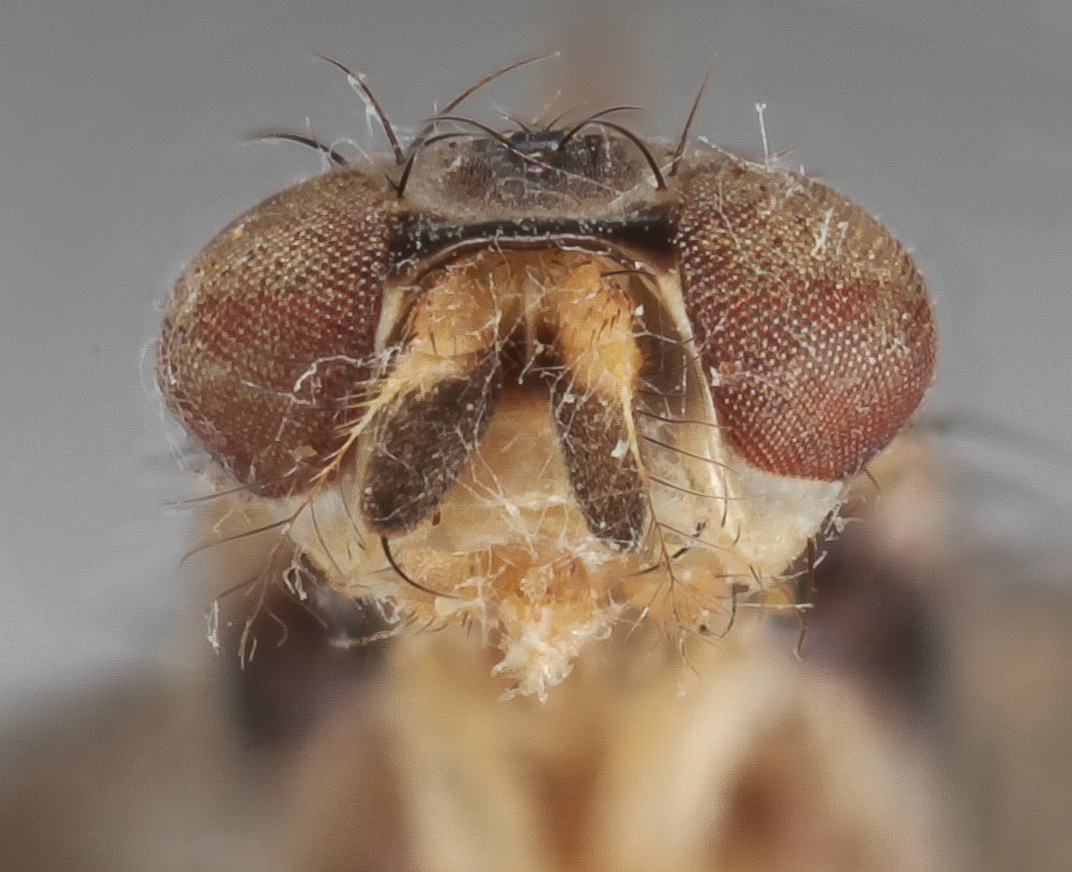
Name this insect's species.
Stegana schildi
